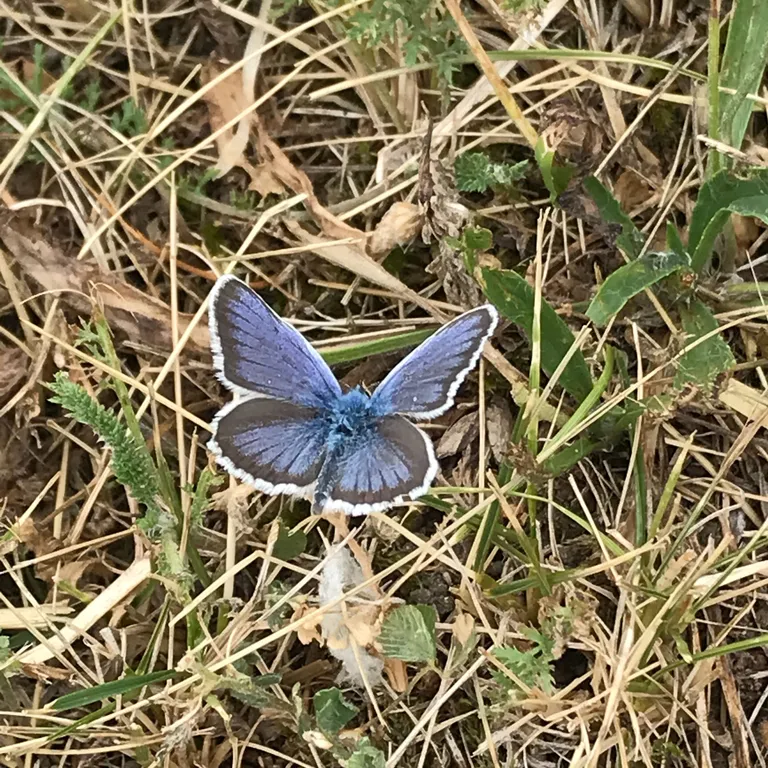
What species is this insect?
Plebejus argus
